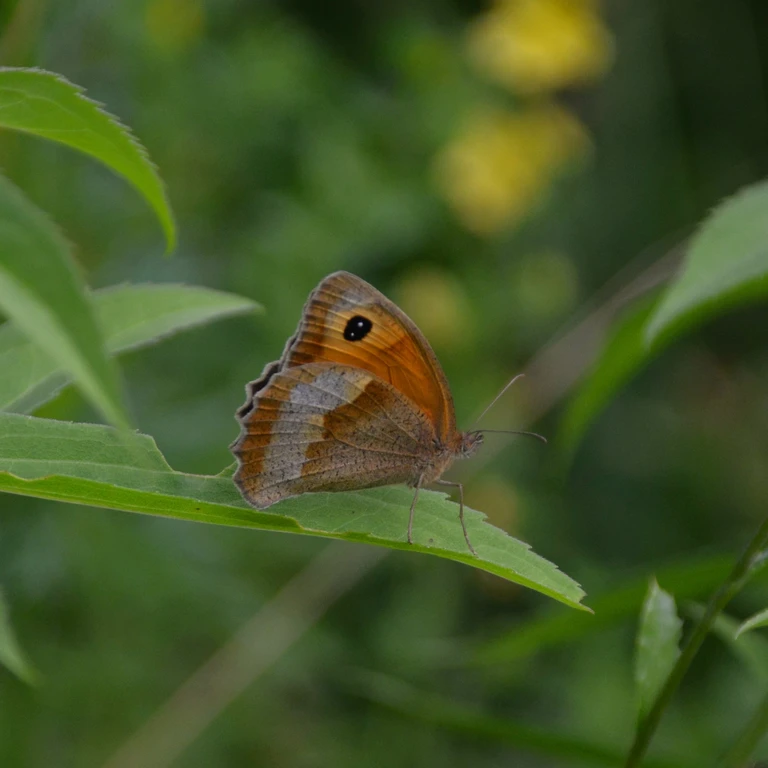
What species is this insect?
Maniola jurtina
